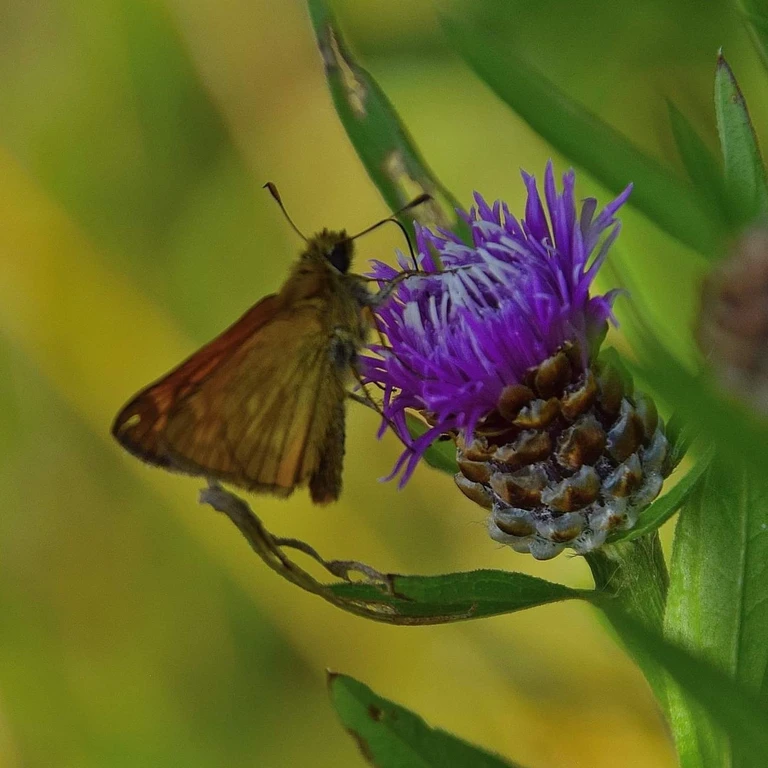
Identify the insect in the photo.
Ochlodes sylvanus (also Ochlodes venata)
